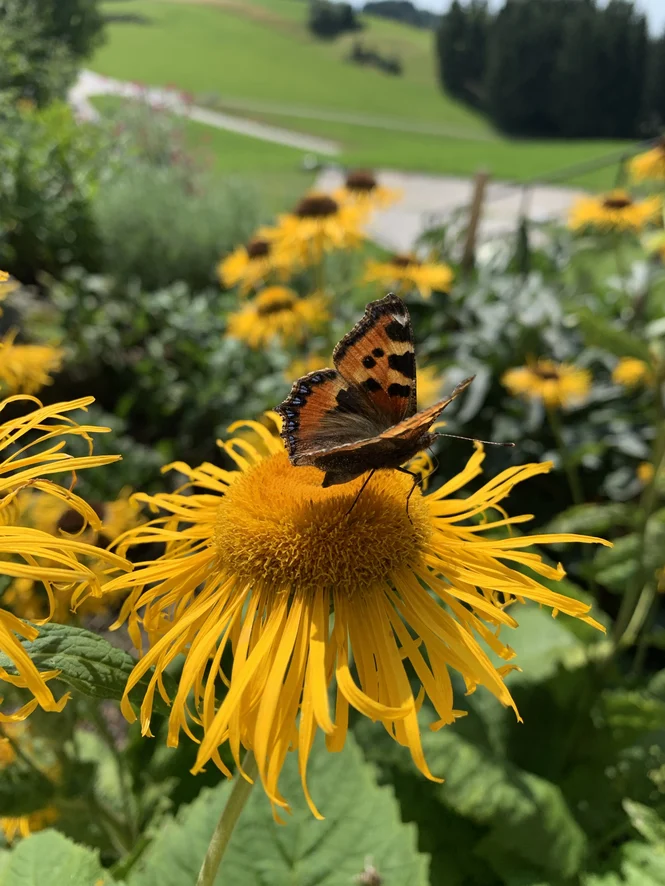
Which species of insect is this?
Aglais urticae
